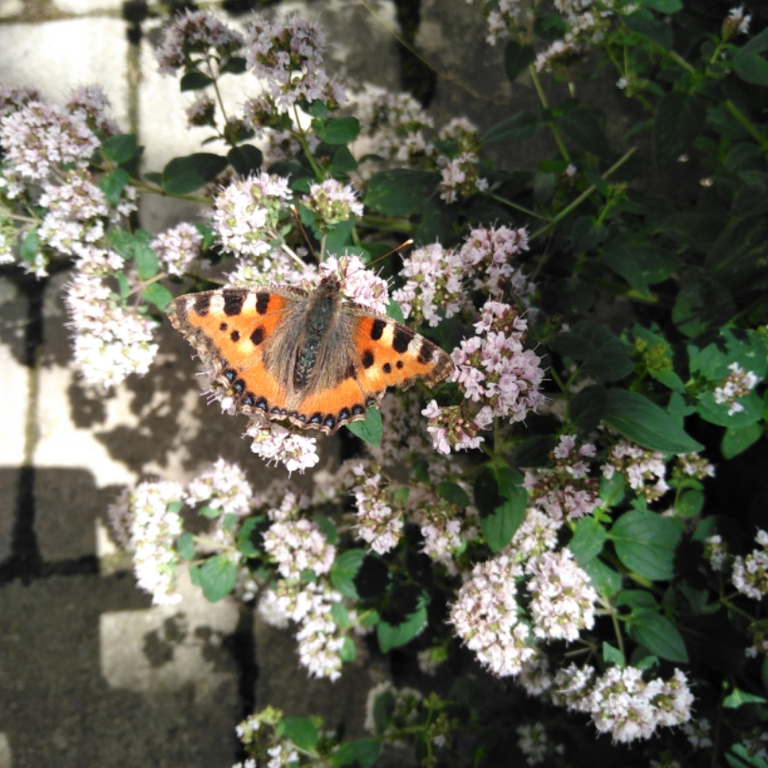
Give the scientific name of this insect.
Aglais urticae
